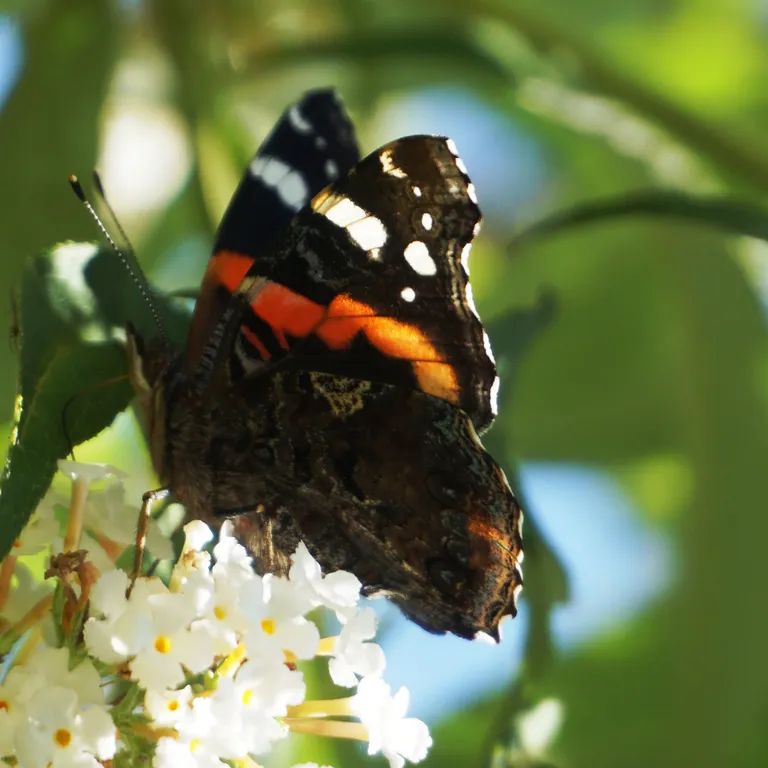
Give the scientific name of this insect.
Vanessa atalanta
